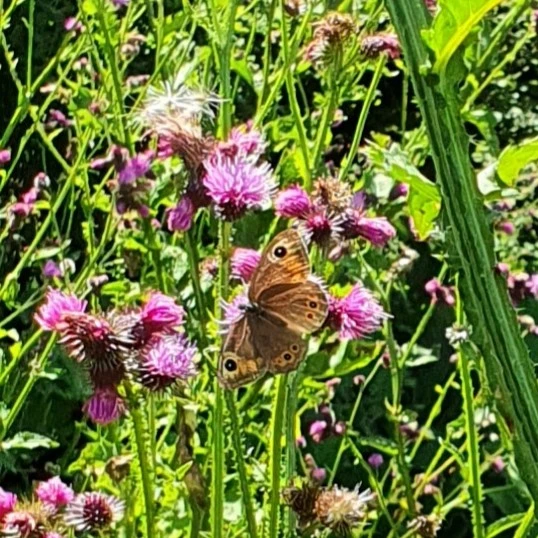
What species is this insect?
Lasiommata maera (also Pararge maera)
